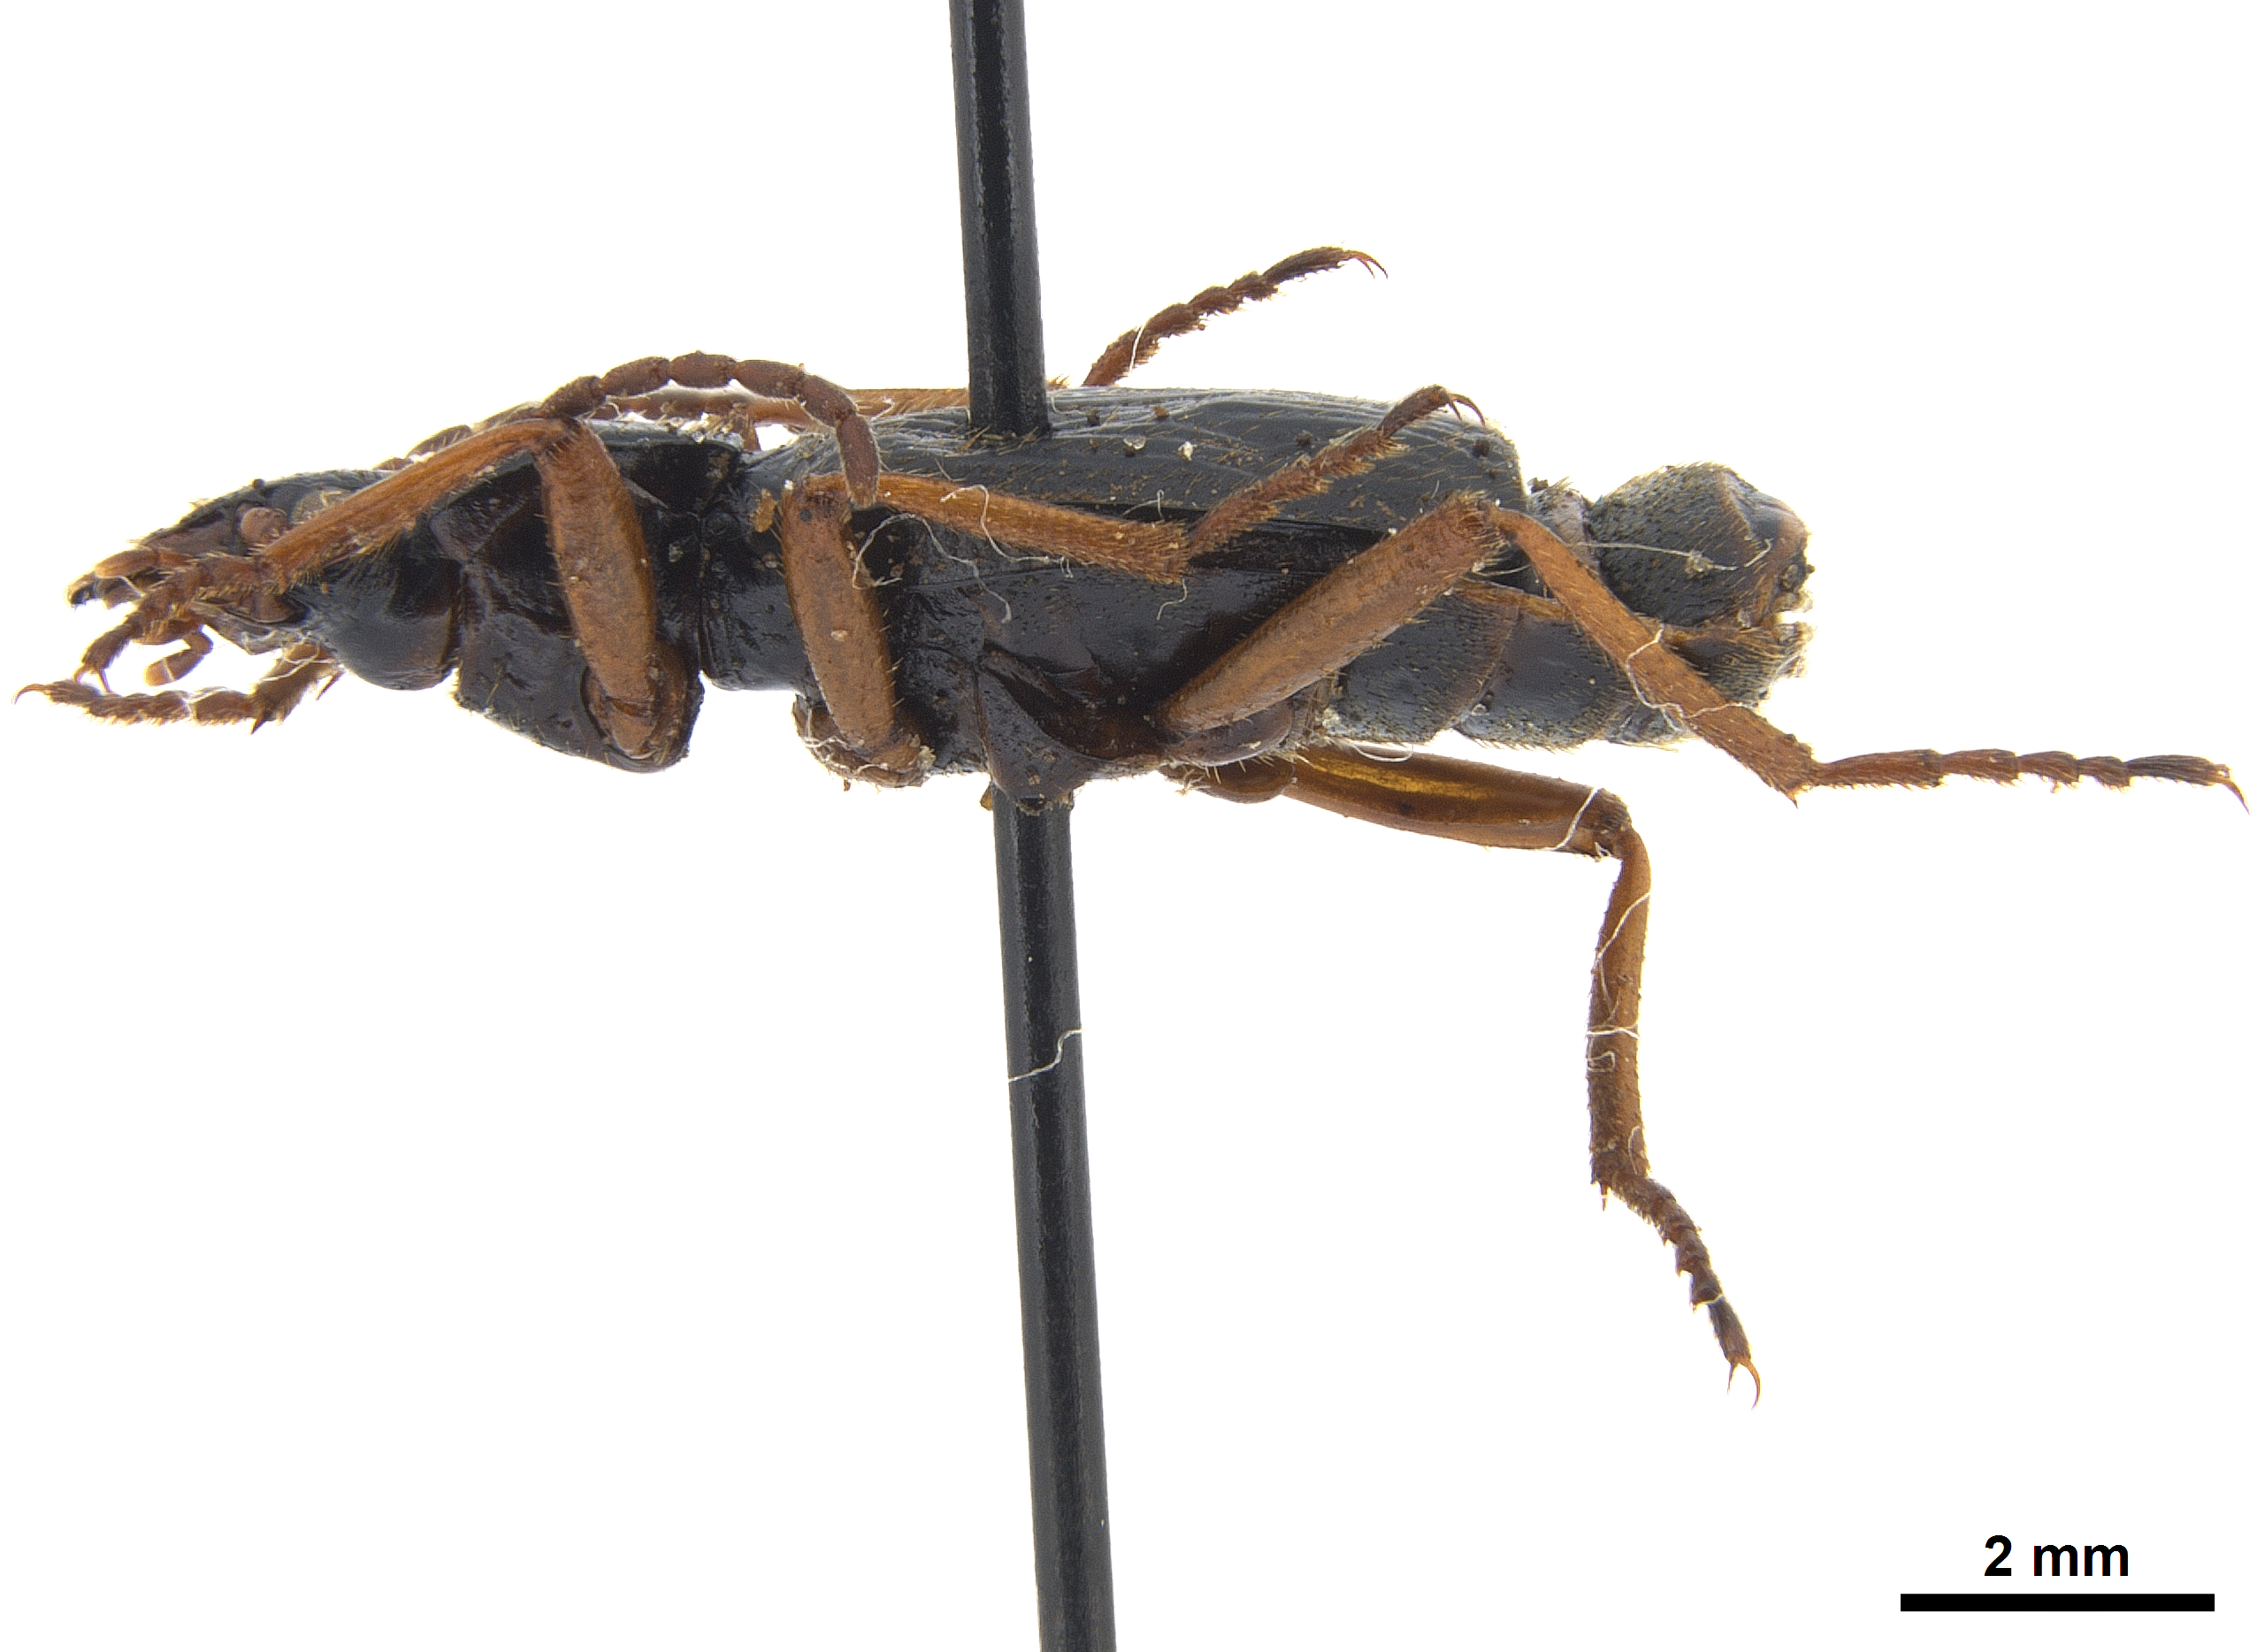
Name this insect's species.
Aptinus bombarda
